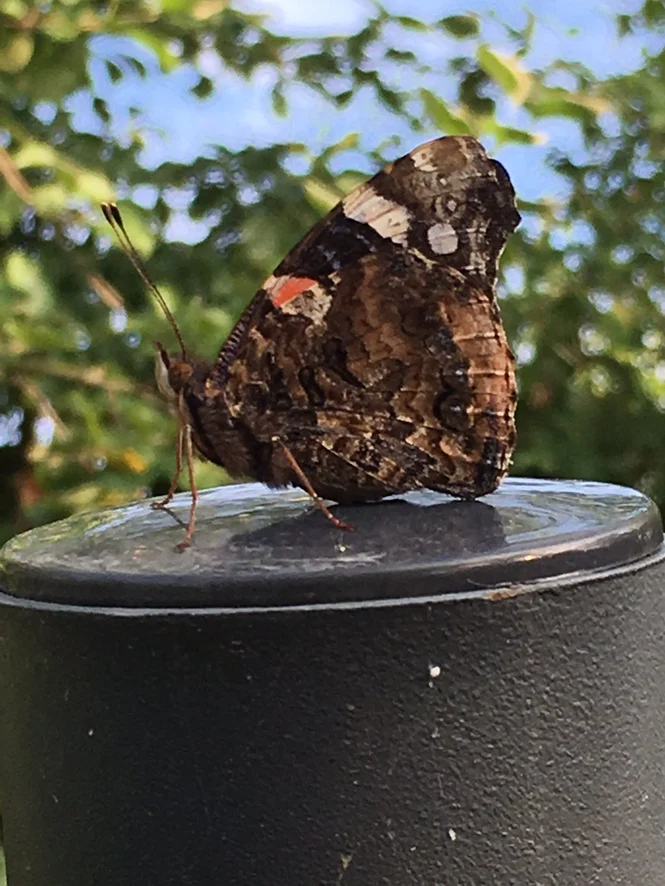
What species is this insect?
Vanessa atalanta
